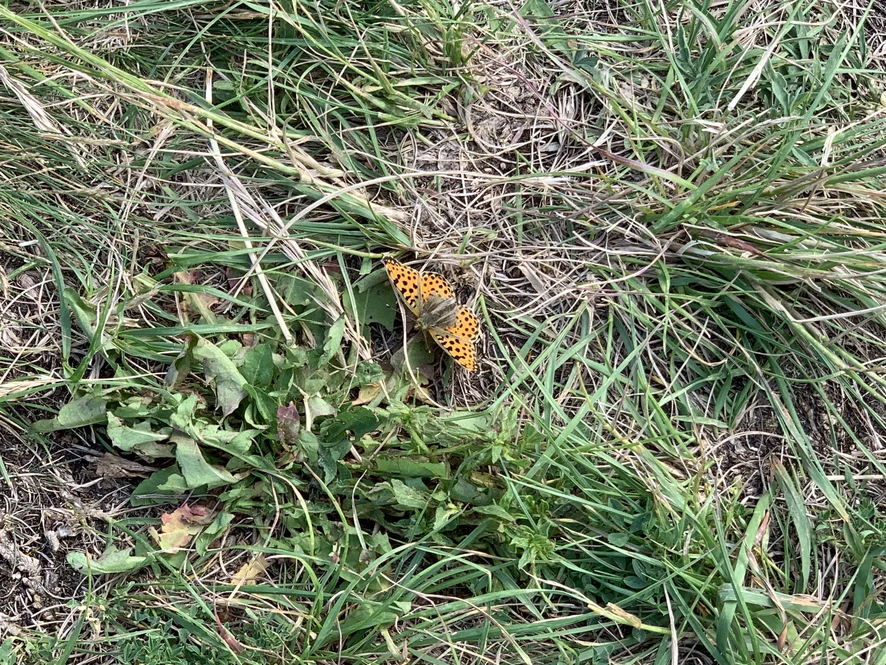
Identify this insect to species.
Issoria lathonia
